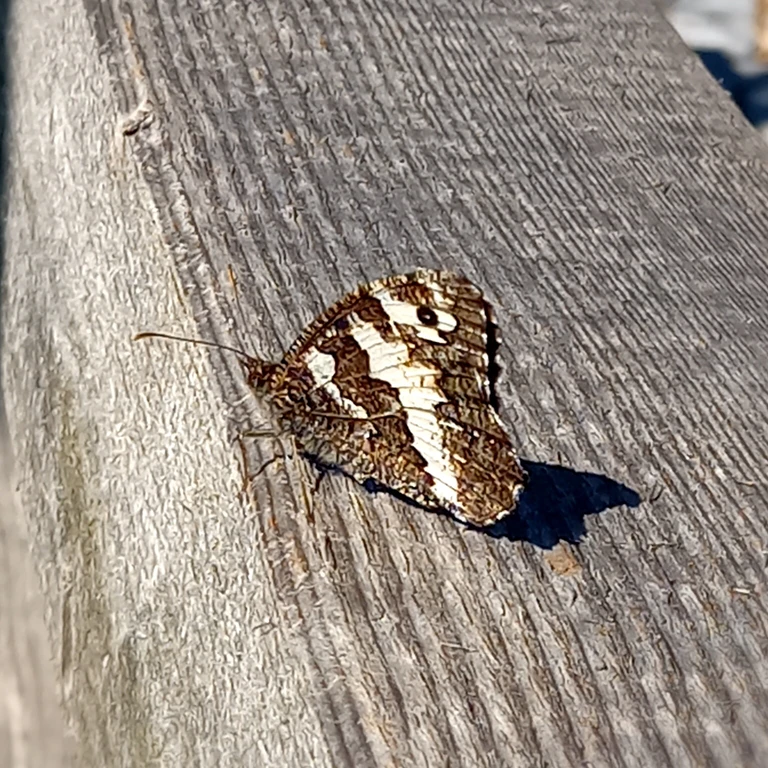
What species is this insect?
Brintesia circe
